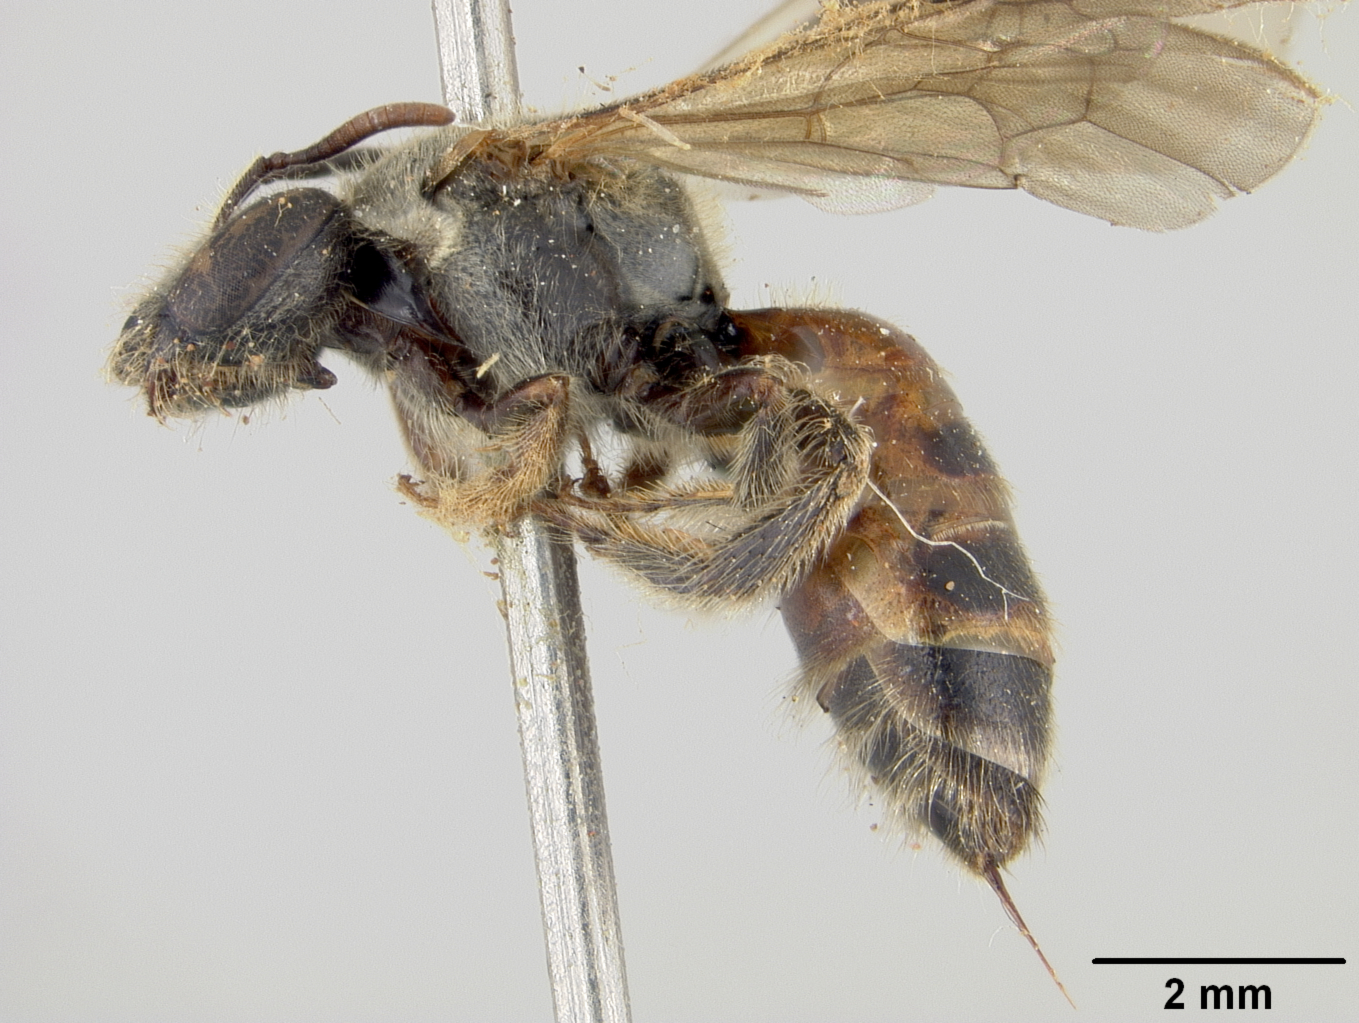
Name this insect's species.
Nomia chalcea
